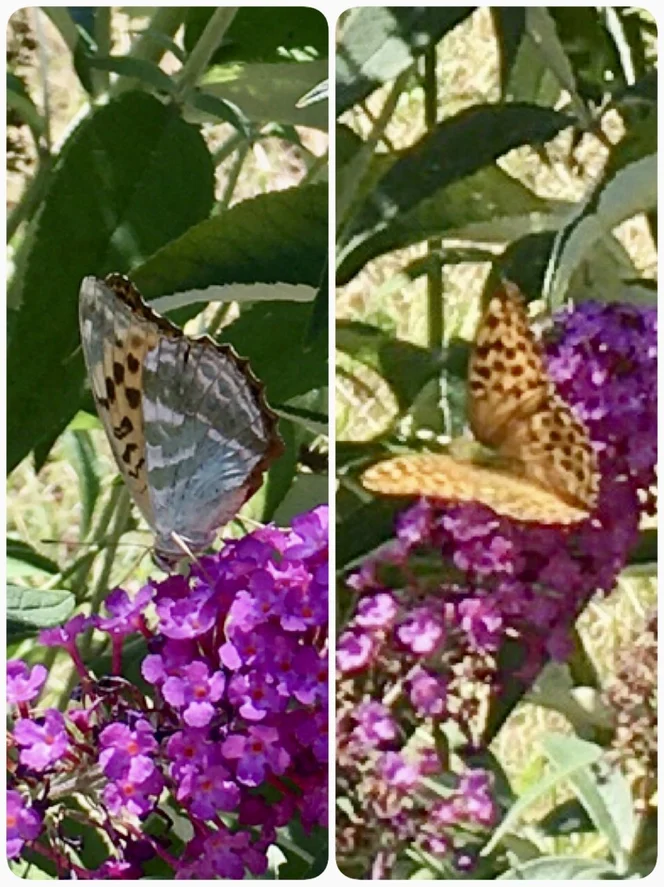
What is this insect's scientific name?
Argynnis paphia
